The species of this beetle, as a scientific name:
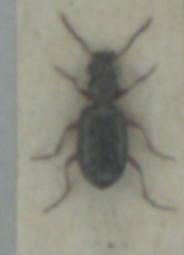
Asaphidion stierlini
